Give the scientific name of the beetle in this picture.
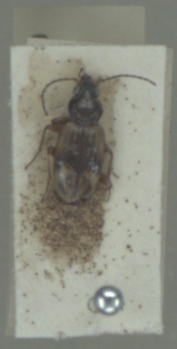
Bembidion dentellum
